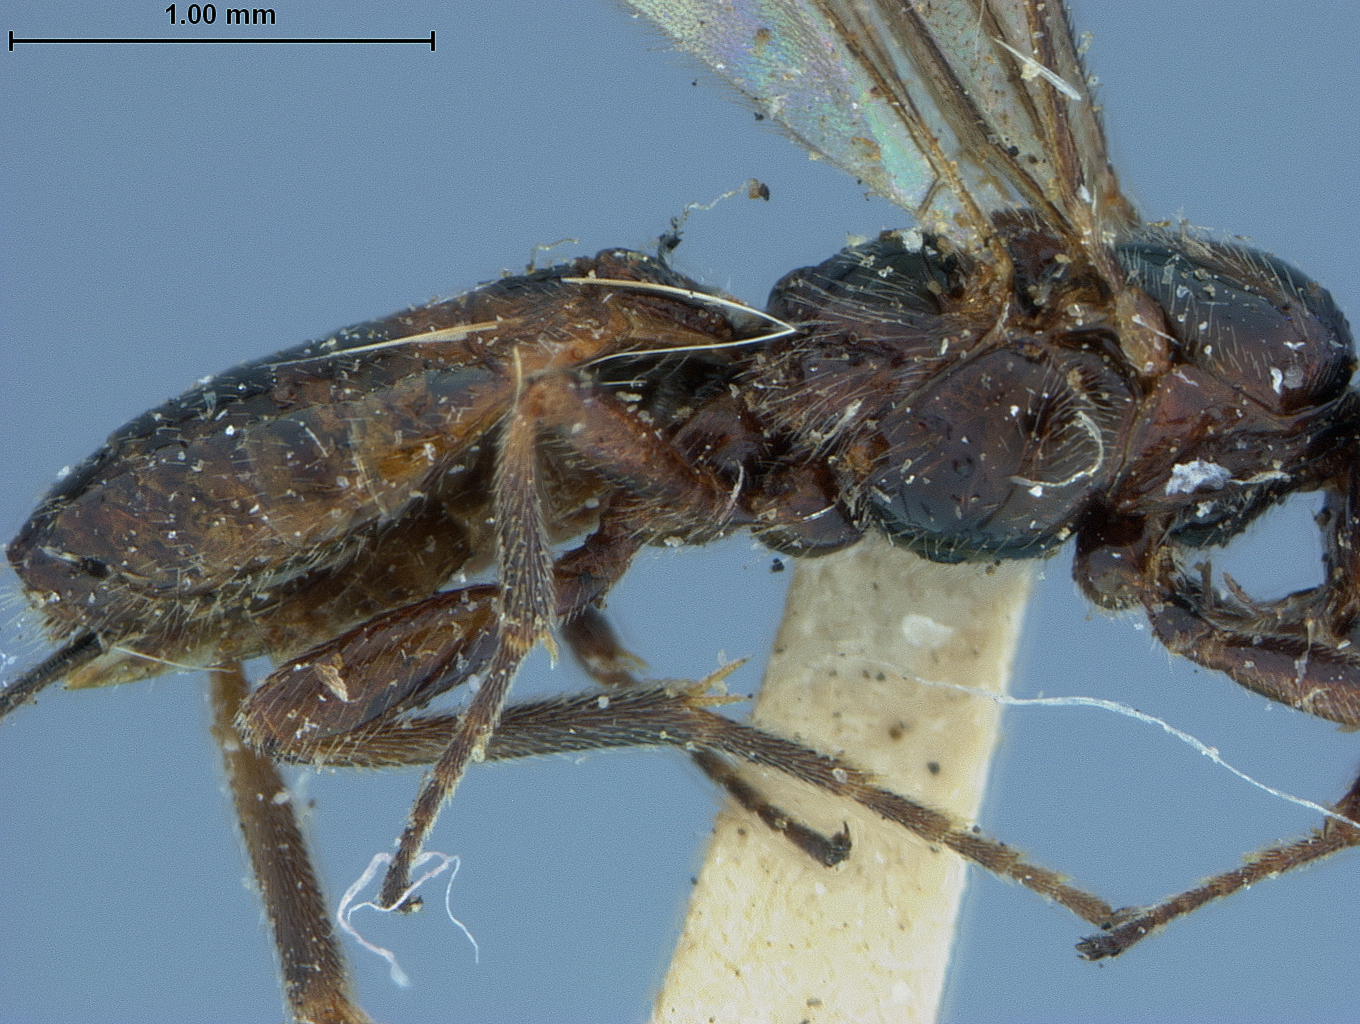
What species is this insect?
Bracon nevadensis
